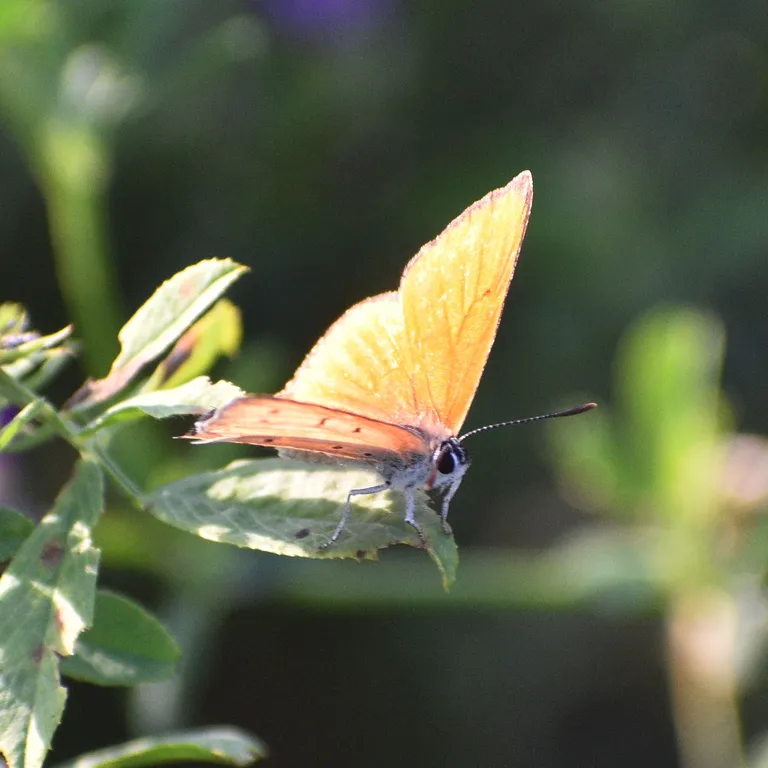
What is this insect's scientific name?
Lycaena dispar
